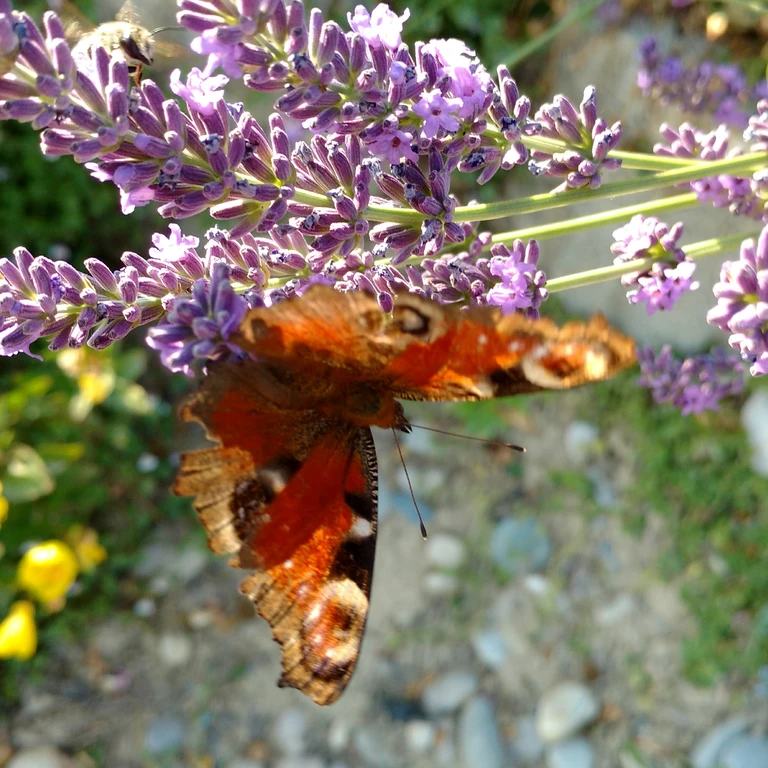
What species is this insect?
Aglais io
